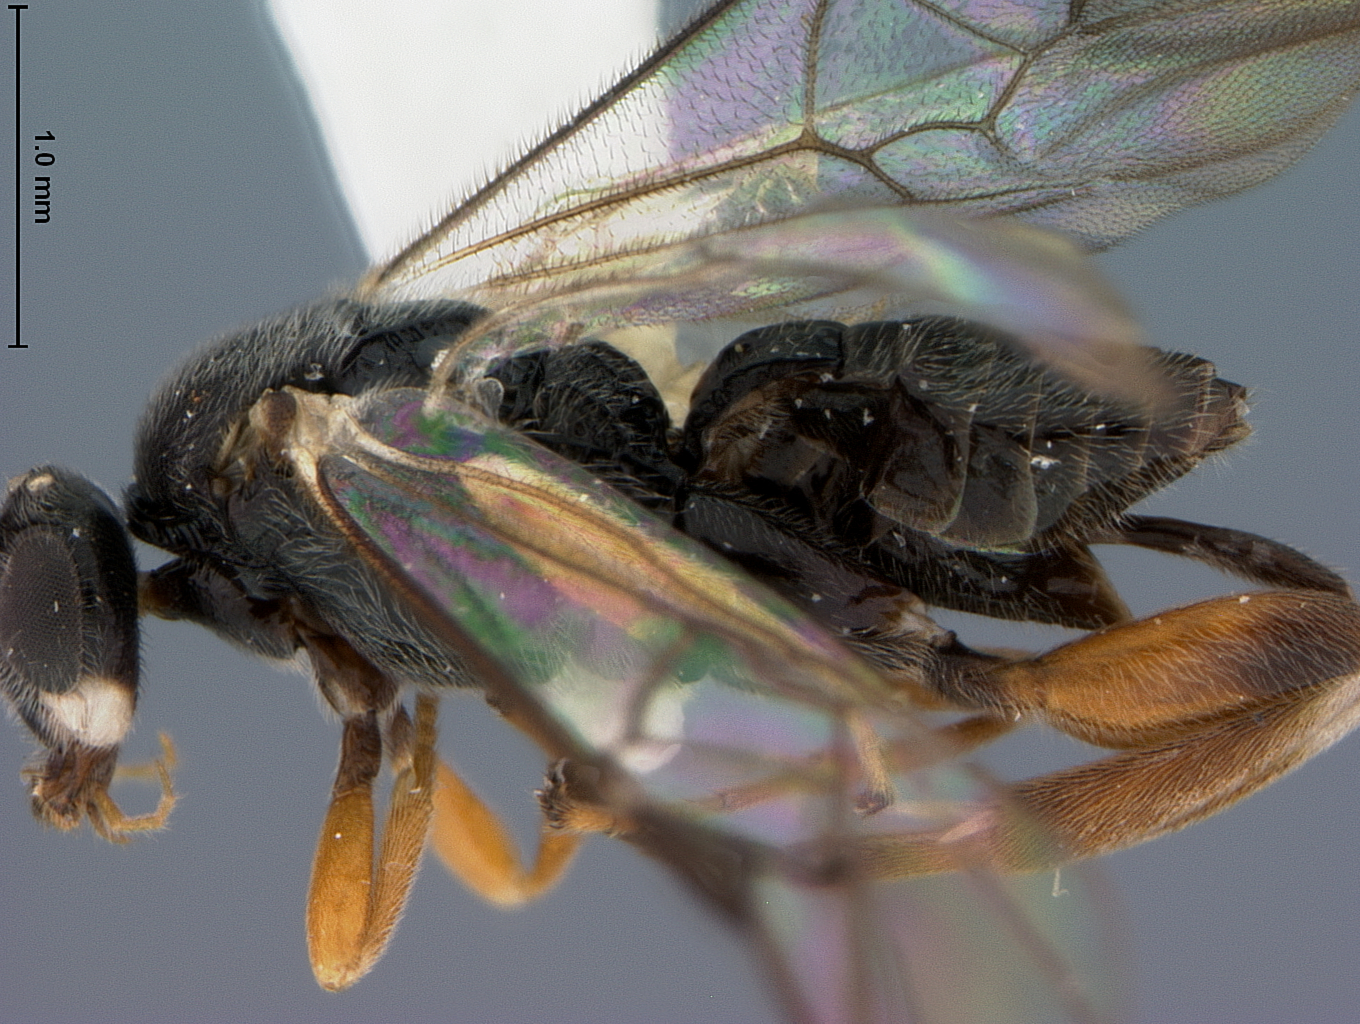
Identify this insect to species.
Alphomelon arecaphile
